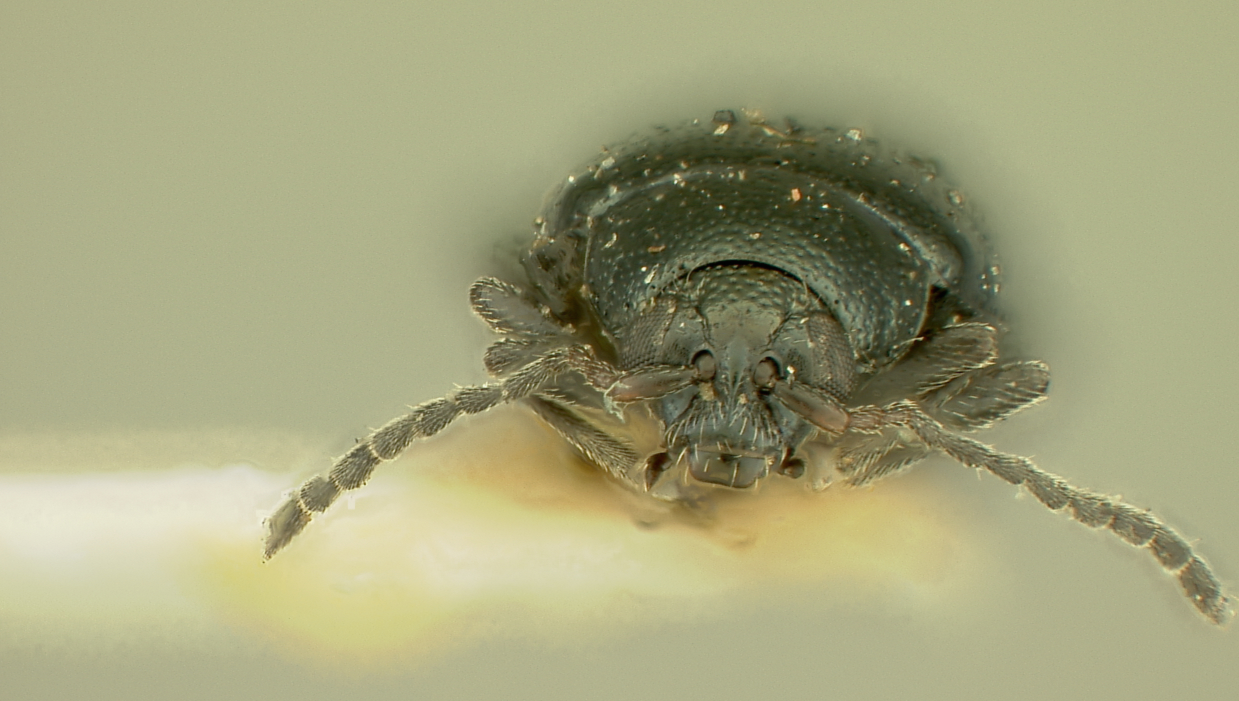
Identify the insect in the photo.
Phyllotreta columbiana
